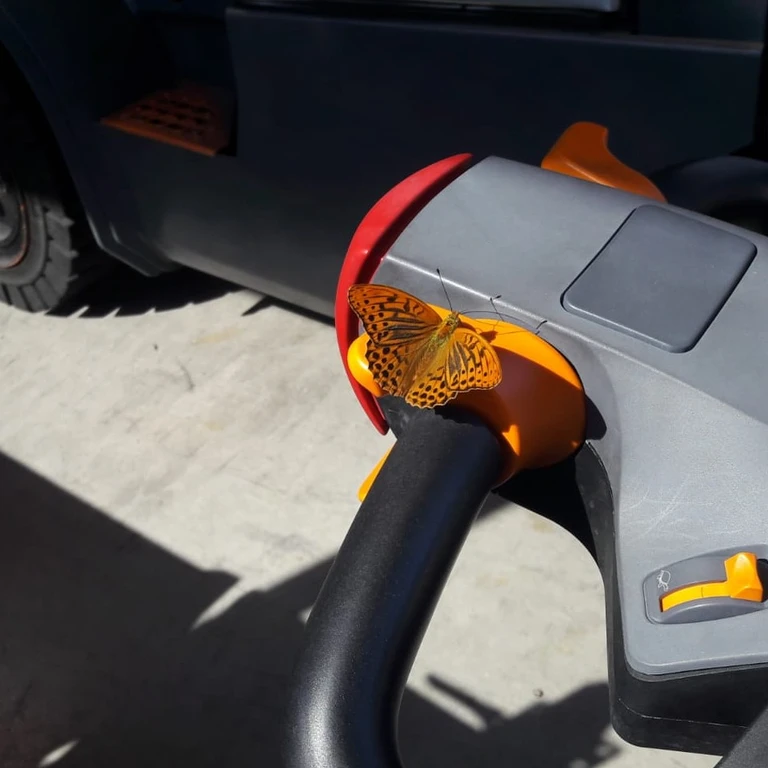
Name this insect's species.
Argynnis paphia
